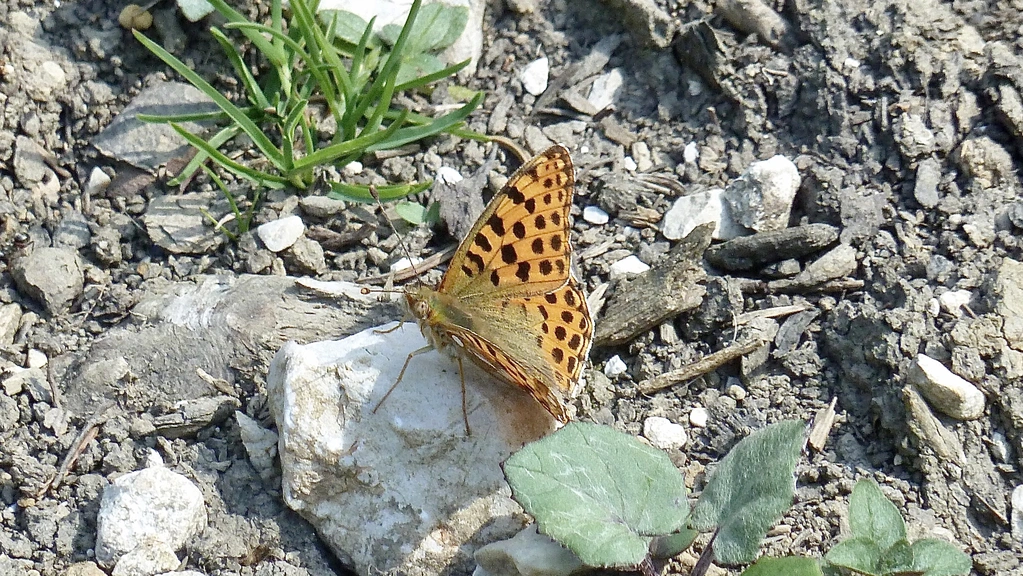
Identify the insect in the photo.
Issoria lathonia
